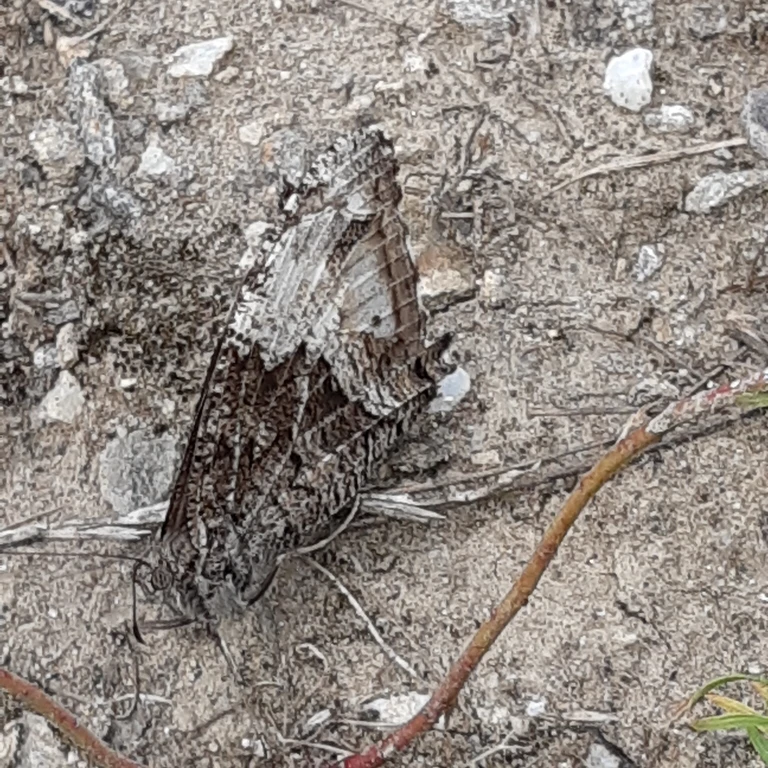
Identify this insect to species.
Hipparchia fagi
